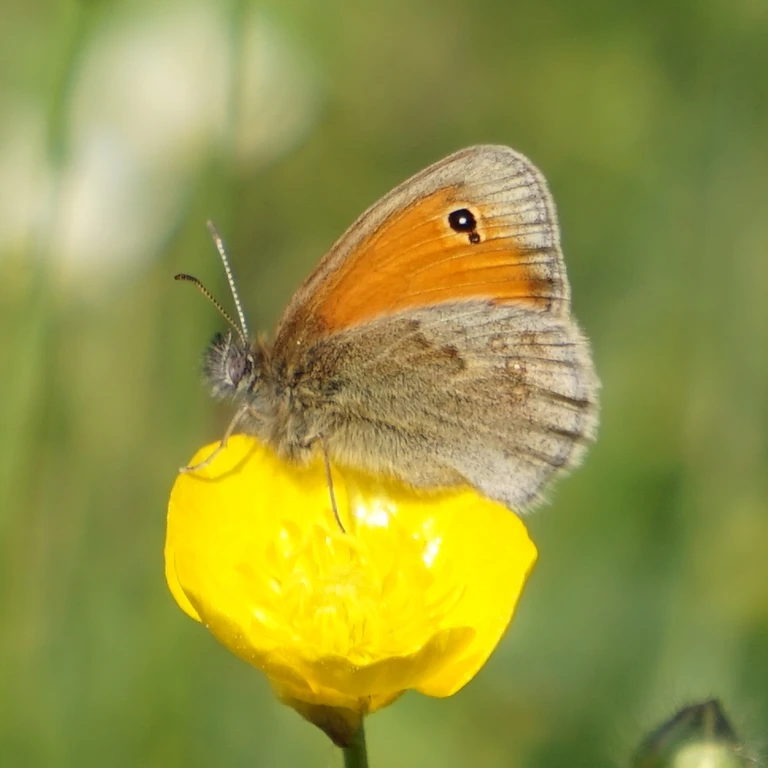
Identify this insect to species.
Coenonympha pamphilus
